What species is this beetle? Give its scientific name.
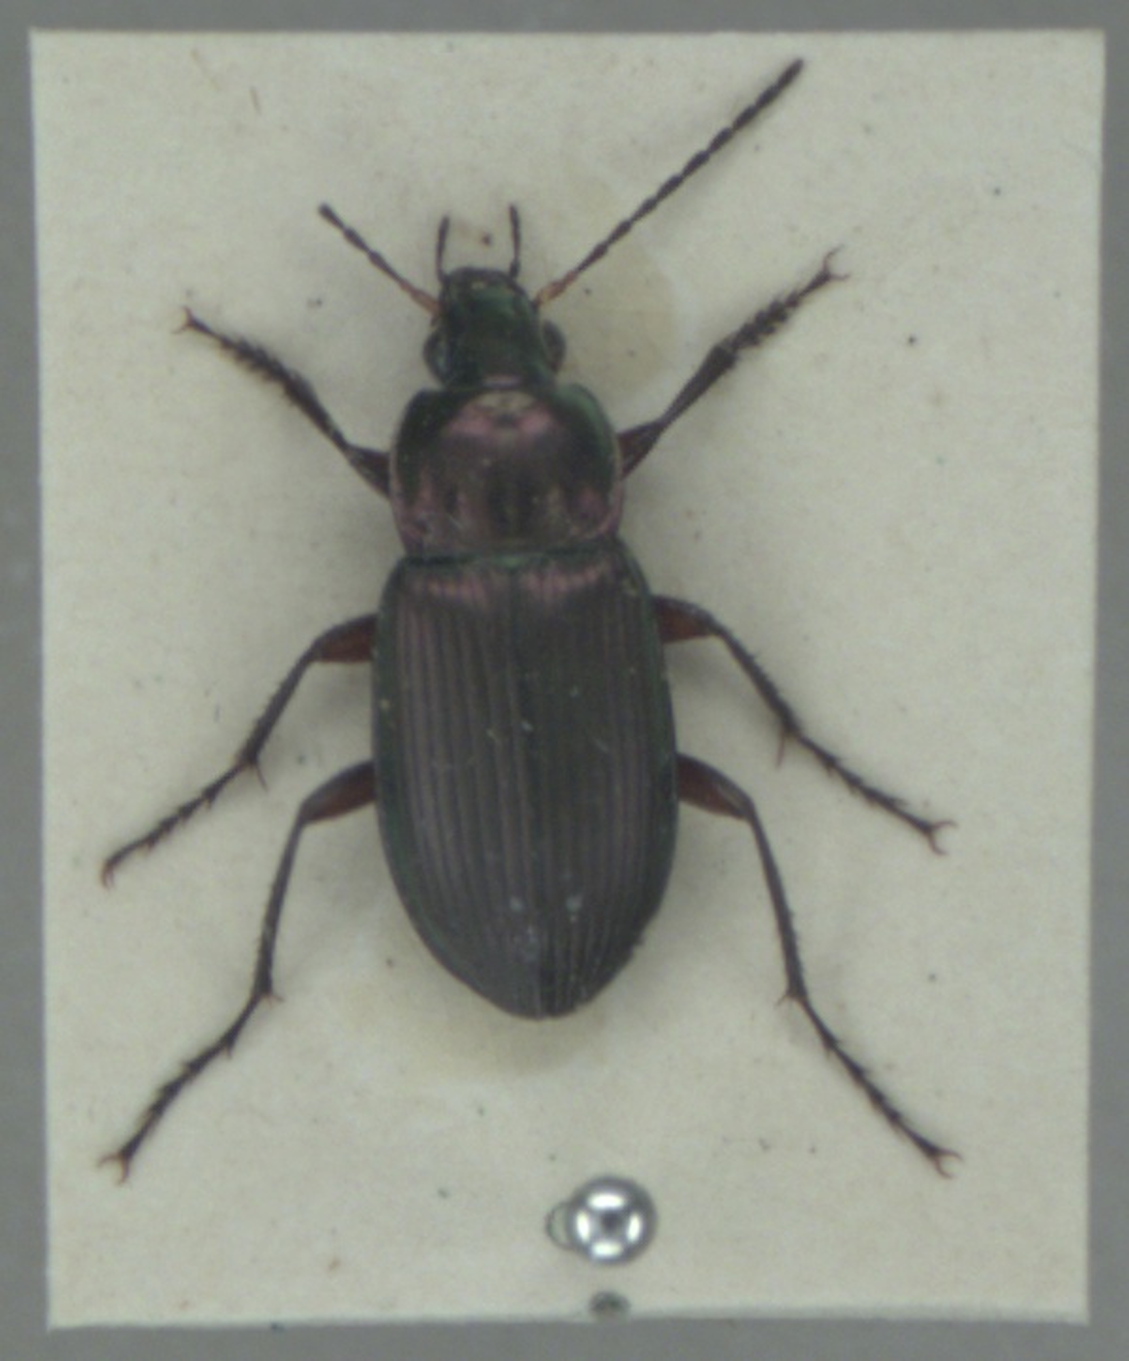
Poecilus cupreus
